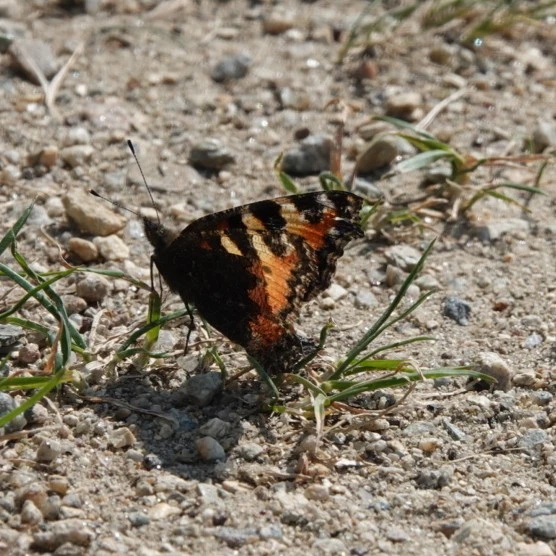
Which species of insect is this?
Aglais urticae
